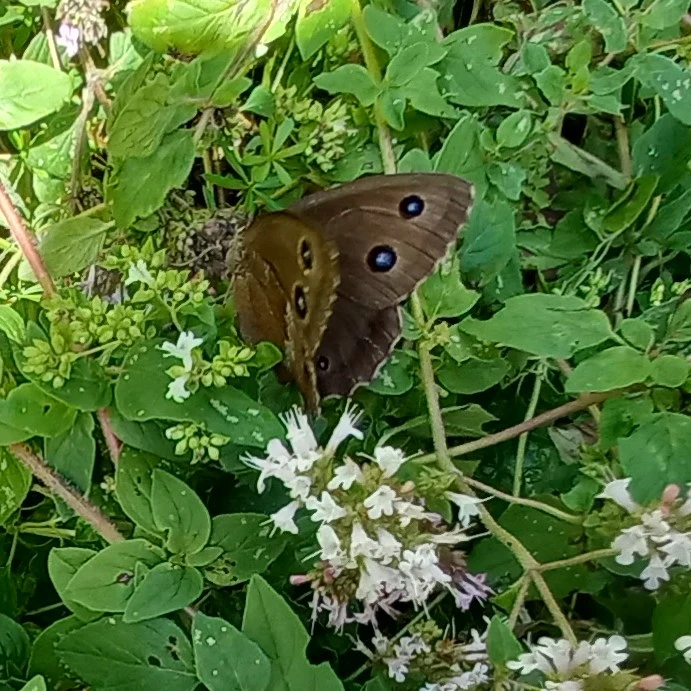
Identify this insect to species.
Minois dryas
